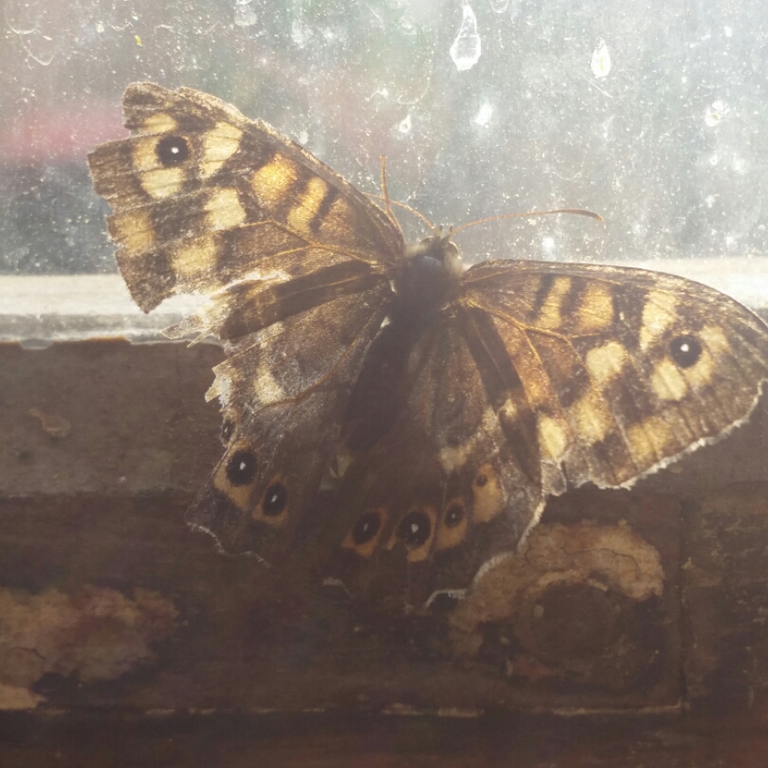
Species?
Pararge aegeria
